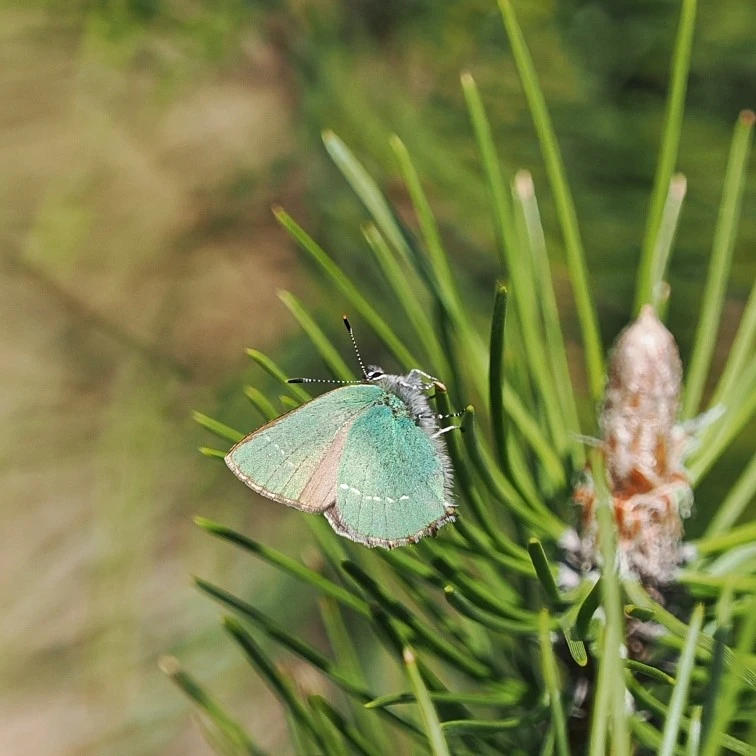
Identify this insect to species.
Callophrys rubi
